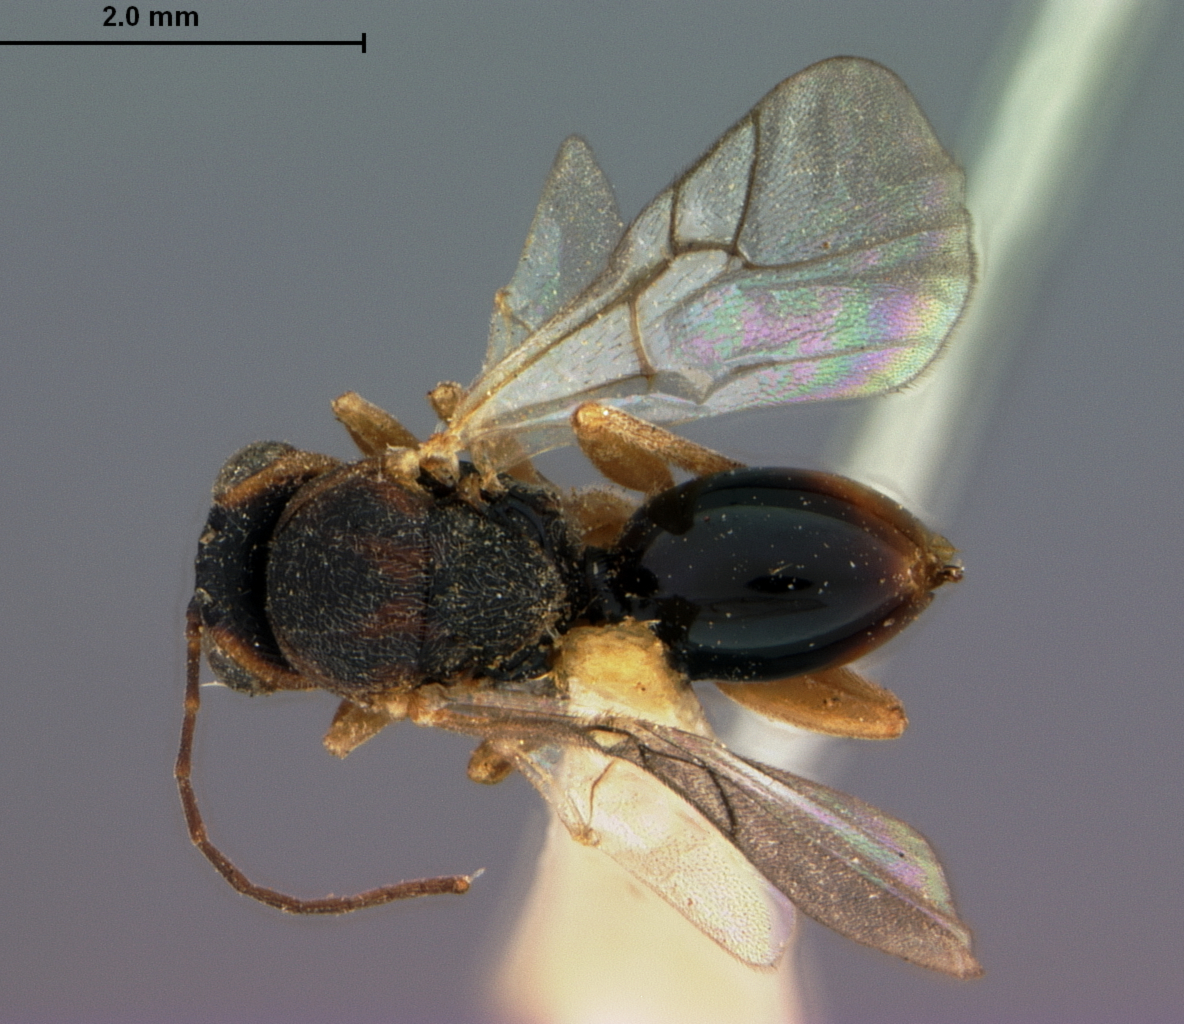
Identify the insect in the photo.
Synergus oneratus
